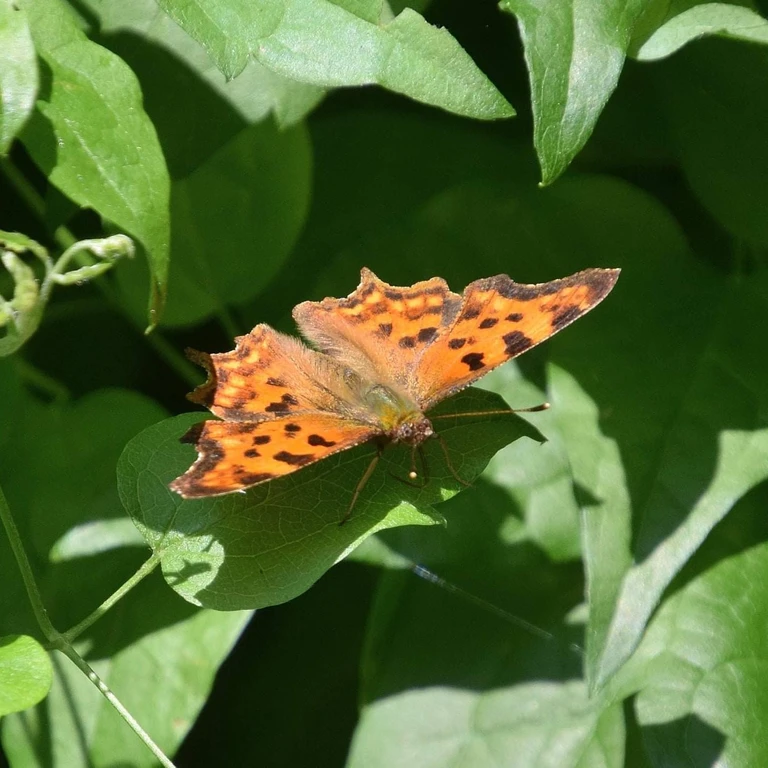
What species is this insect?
Polygonia c-album
